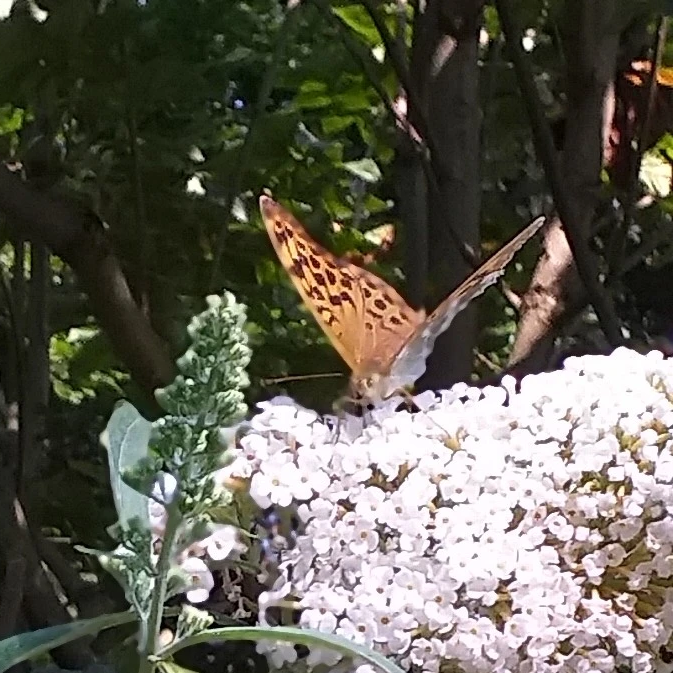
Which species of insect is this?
Argynnis paphia
